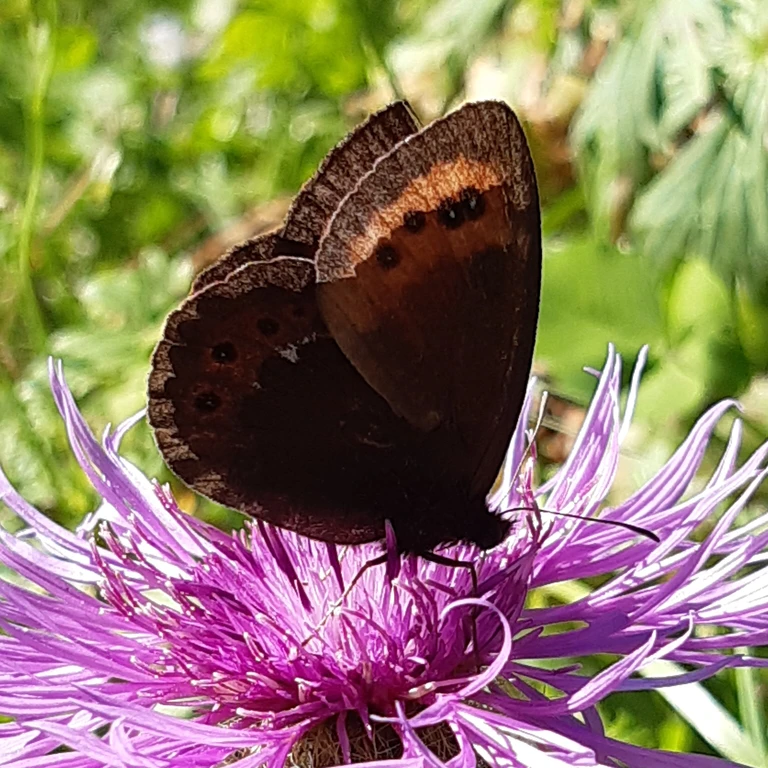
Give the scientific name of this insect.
Erebia ligea
